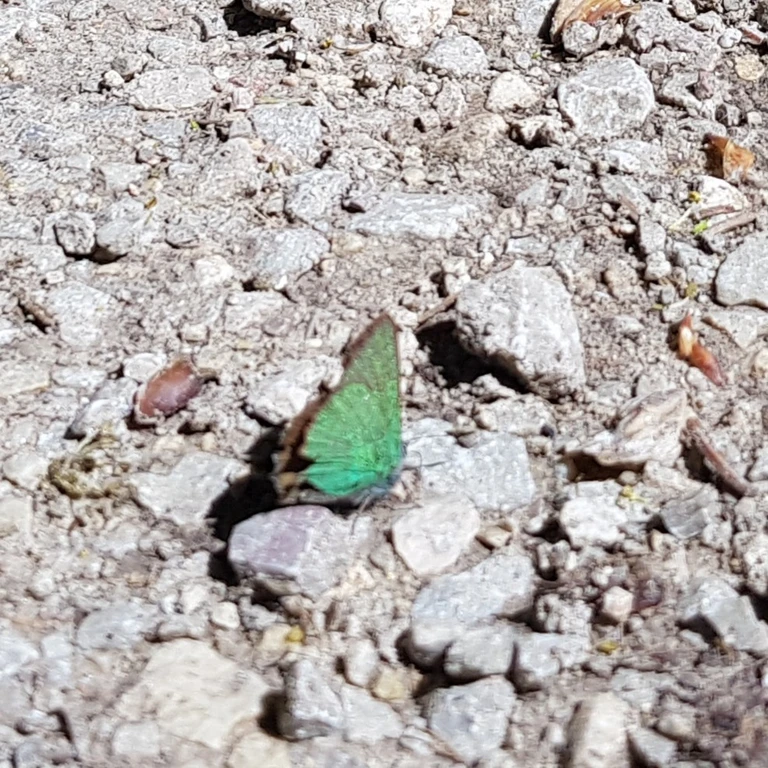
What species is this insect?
Callophrys rubi
